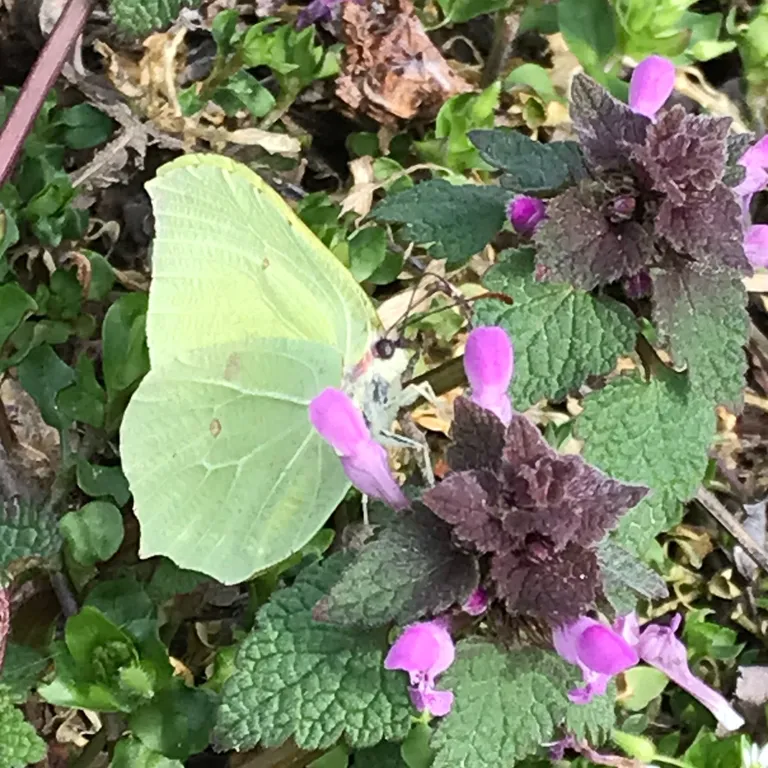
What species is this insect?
Gonepteryx rhamni
